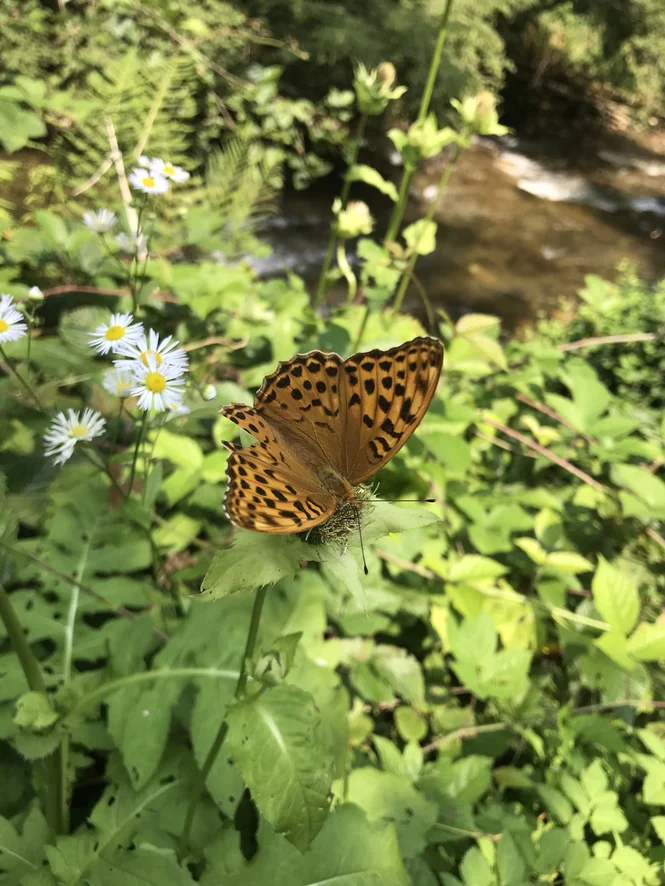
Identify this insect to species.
Argynnis paphia
